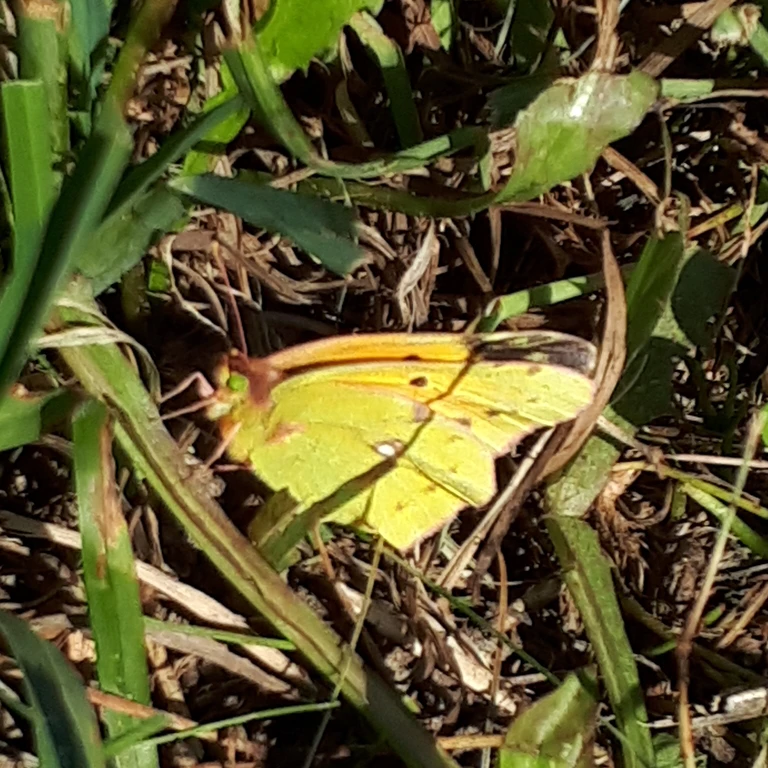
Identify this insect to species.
Colias croceus
